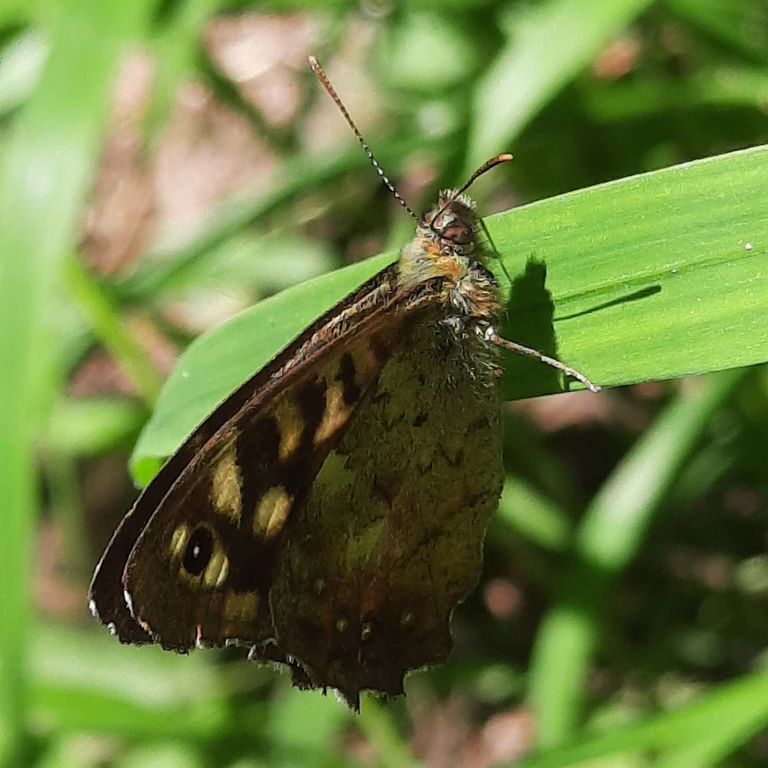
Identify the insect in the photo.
Pararge aegeria
